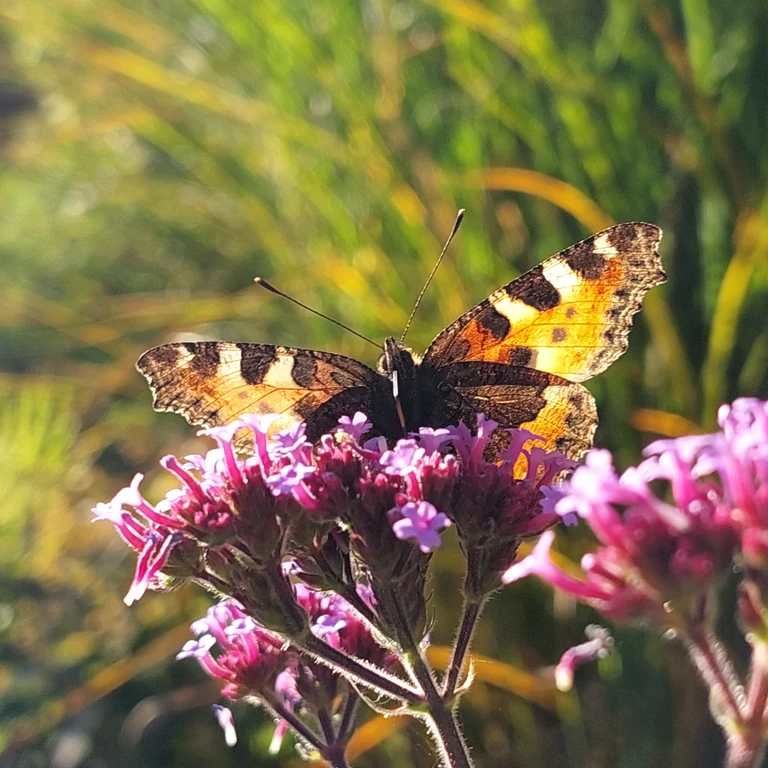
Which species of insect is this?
Aglais urticae
